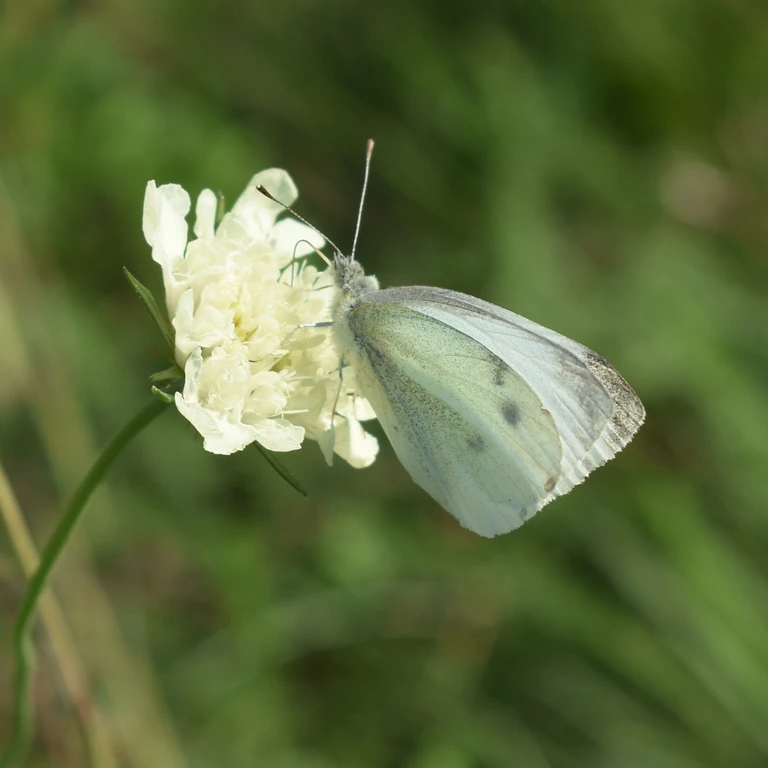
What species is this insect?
Pieris rapae
